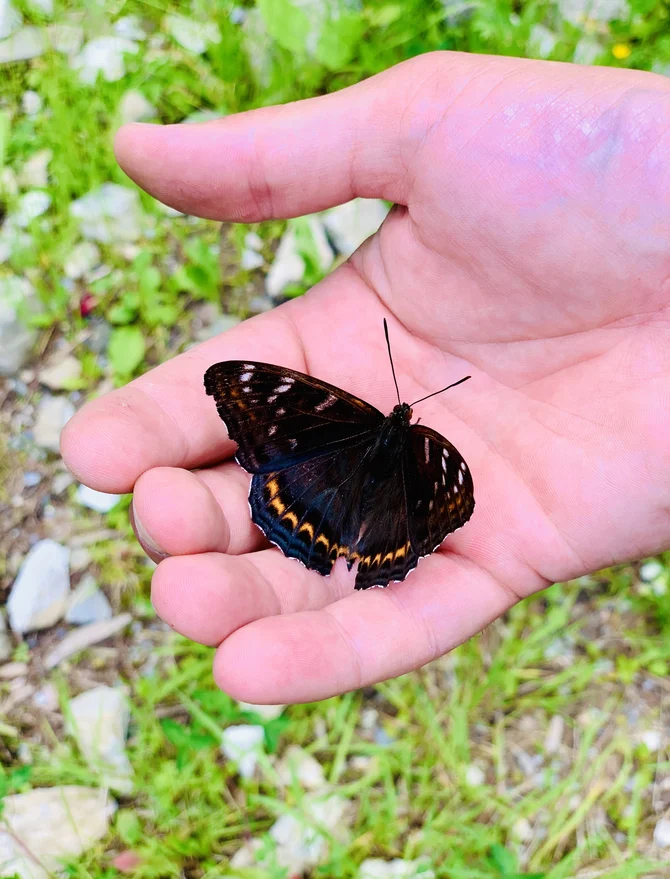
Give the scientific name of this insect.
Limenitis populi
